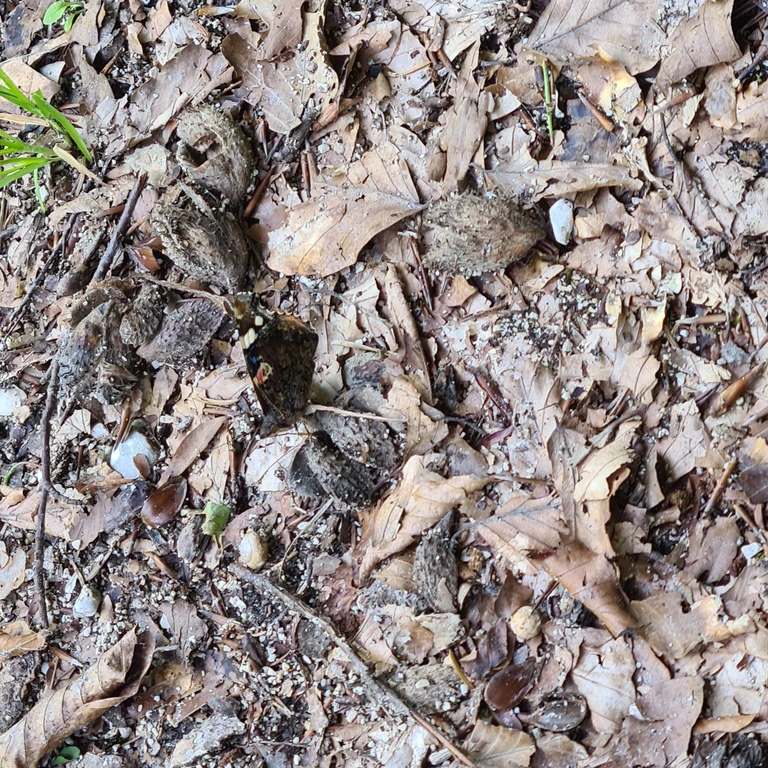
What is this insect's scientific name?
Vanessa atalanta
